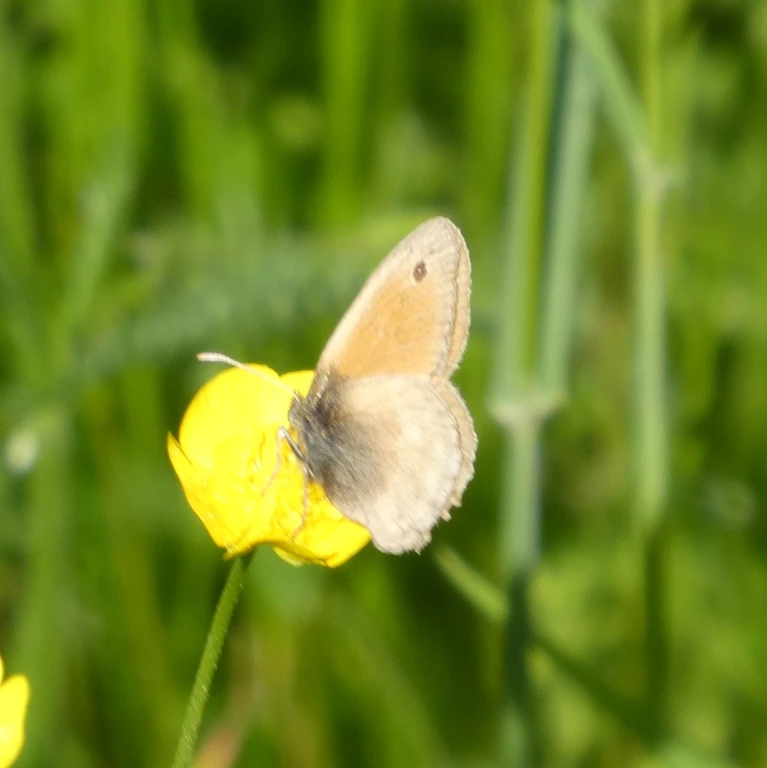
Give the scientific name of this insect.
Coenonympha pamphilus
